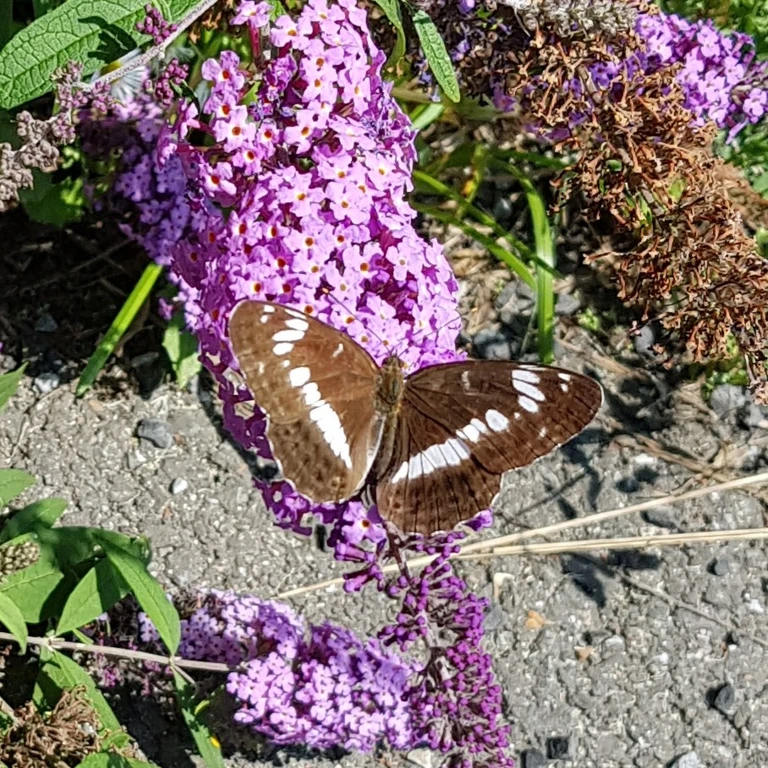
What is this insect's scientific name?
Limenitis camilla (also Ladoga camilla)
